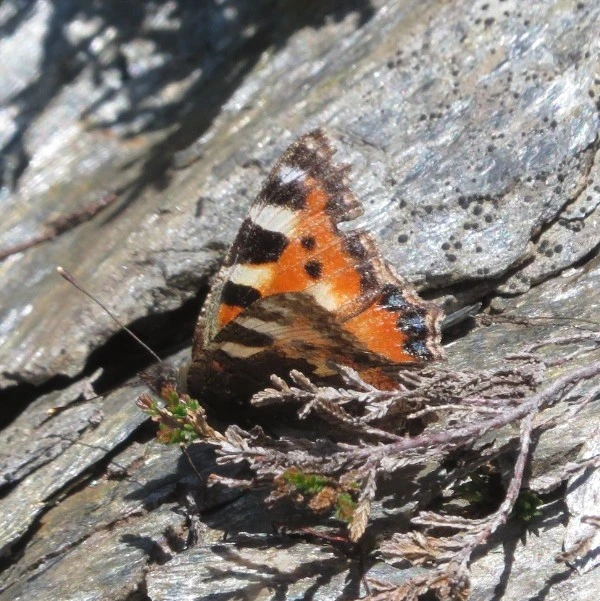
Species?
Aglais urticae
